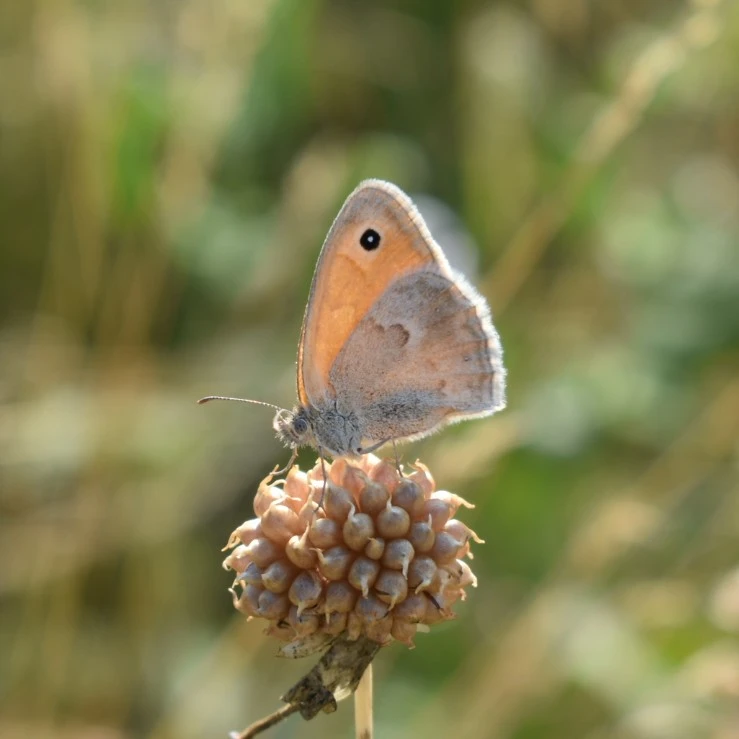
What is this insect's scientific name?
Coenonympha pamphilus
